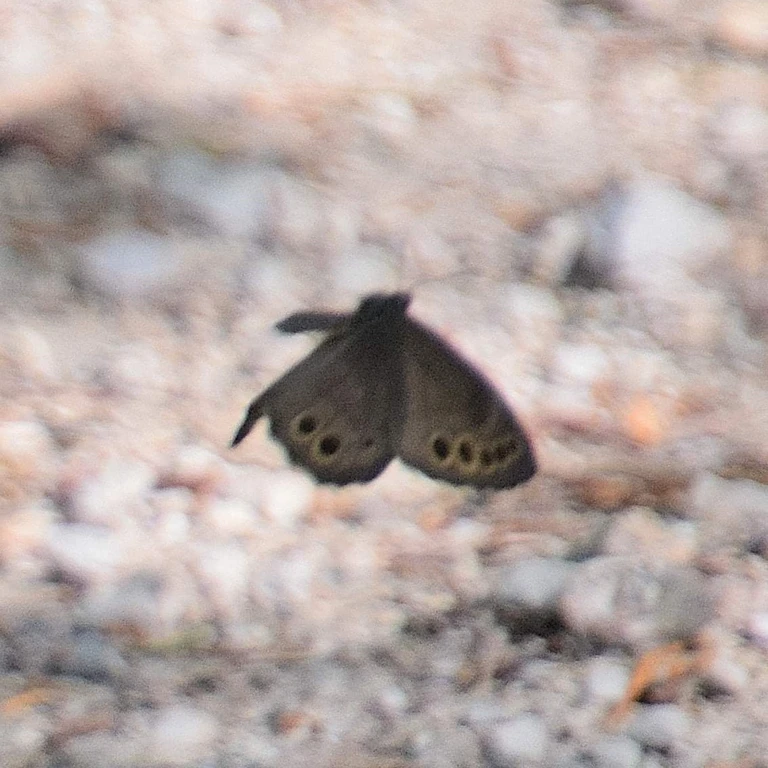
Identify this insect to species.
Lopinga achine (also Pararge achine)
